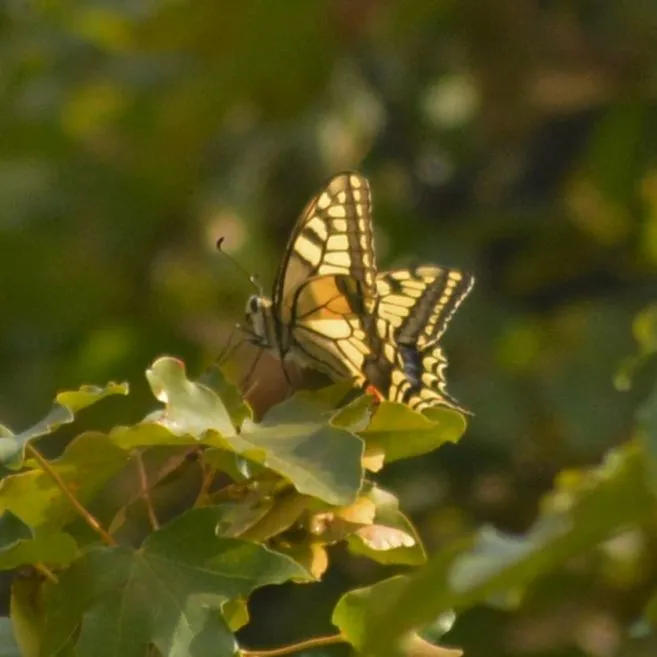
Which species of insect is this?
Papilio machaon
